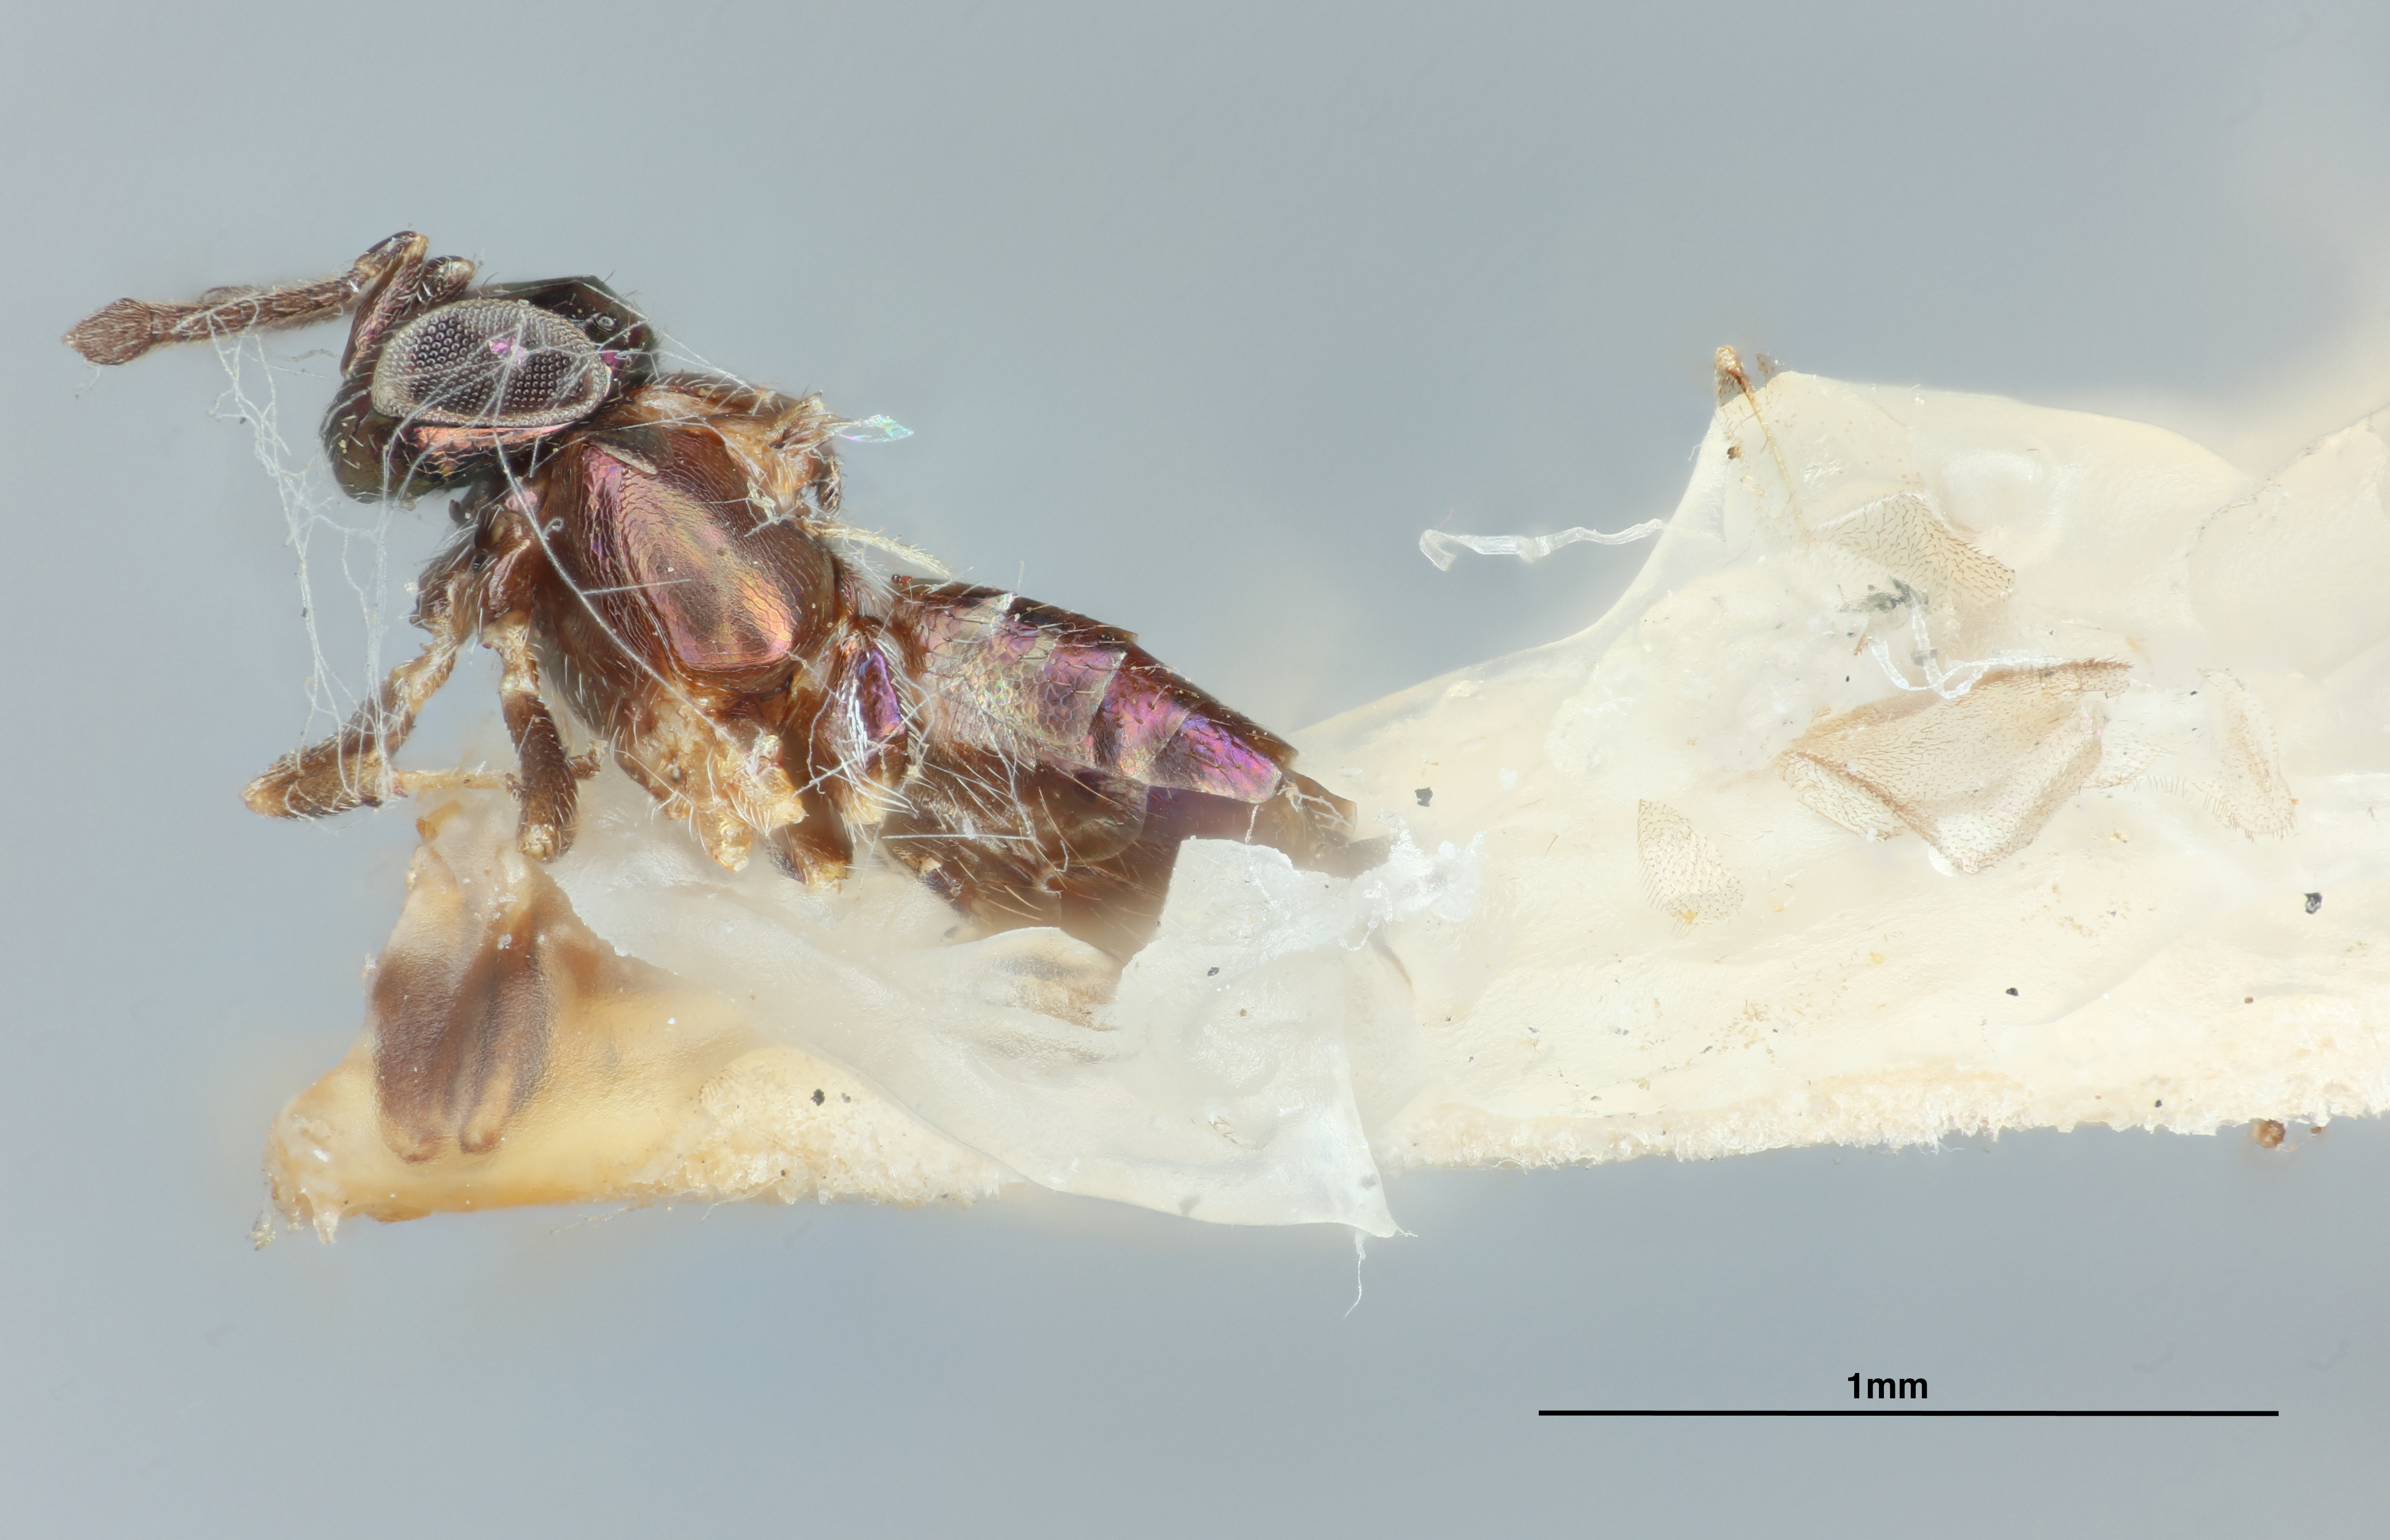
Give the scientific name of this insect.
Eupelmus dryophantae
